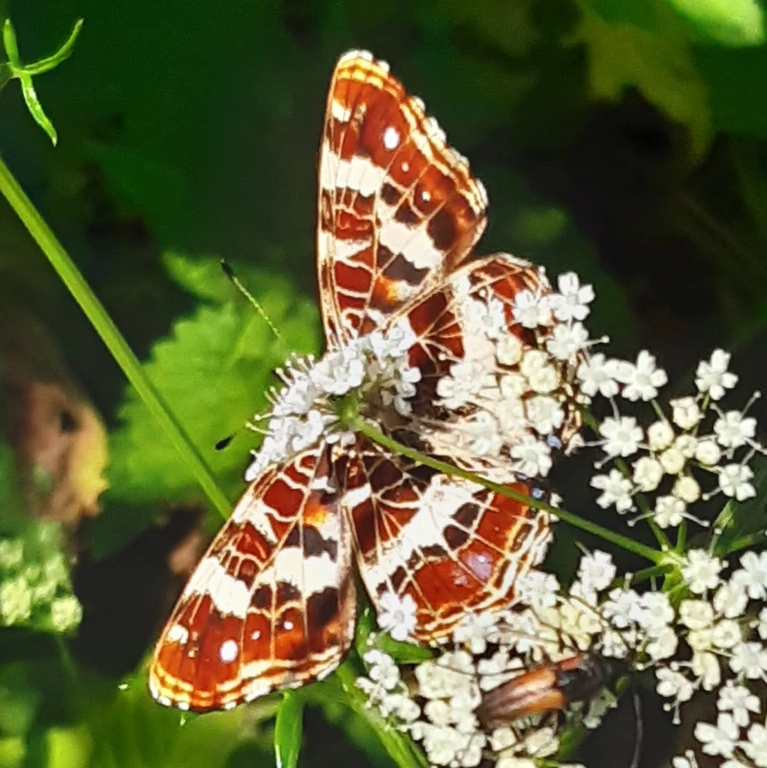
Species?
Araschnia levana
